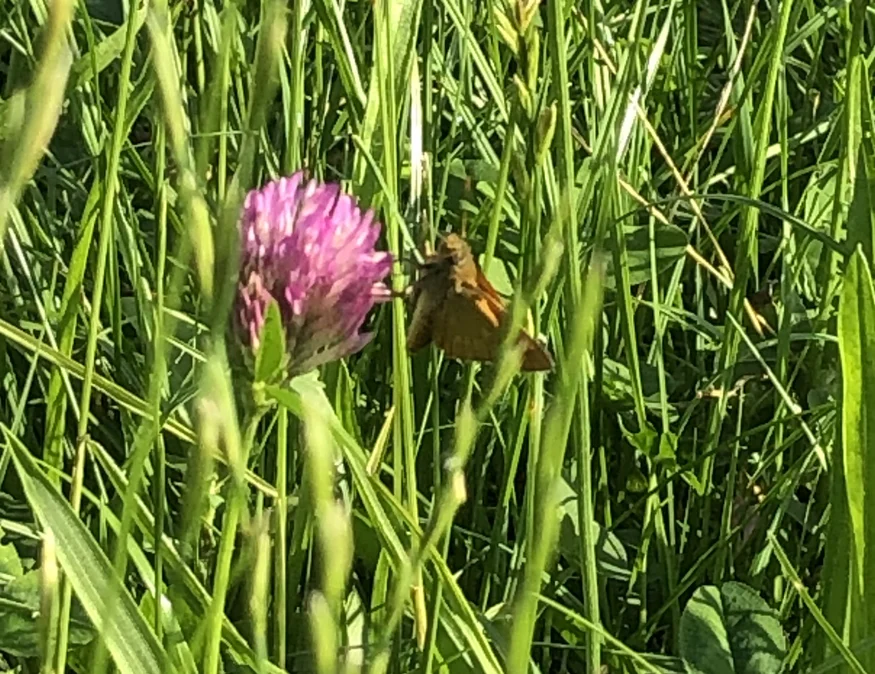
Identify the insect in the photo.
Ochlodes sylvanus (also Ochlodes venata)
